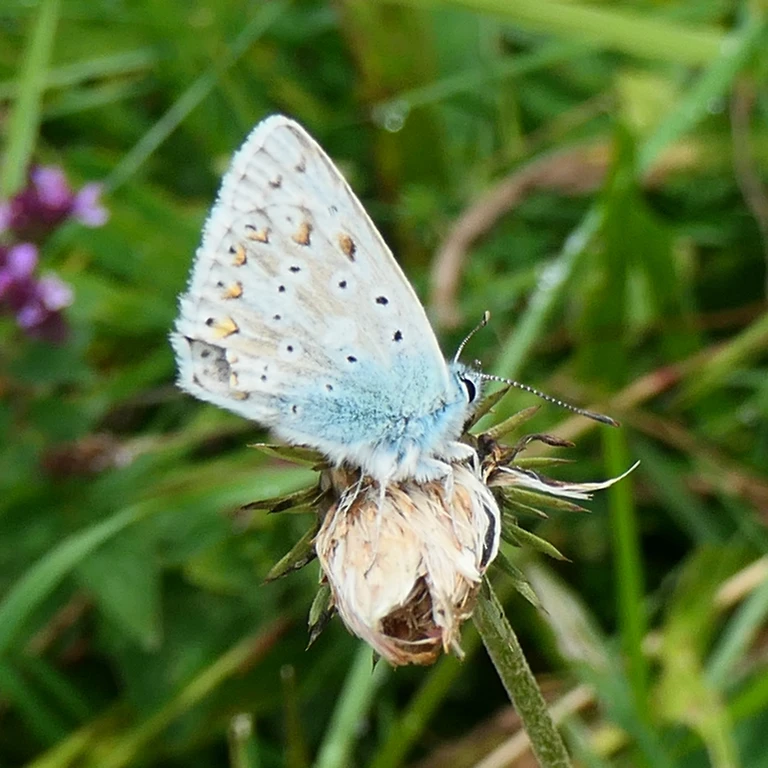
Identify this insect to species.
Lysandra coridon
